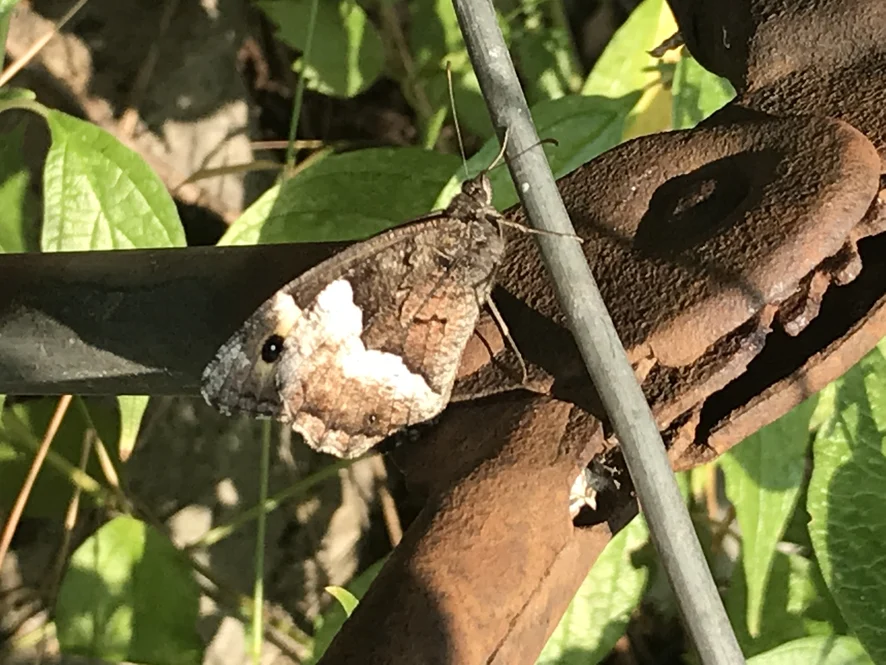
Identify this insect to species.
Hipparchia alcyone
